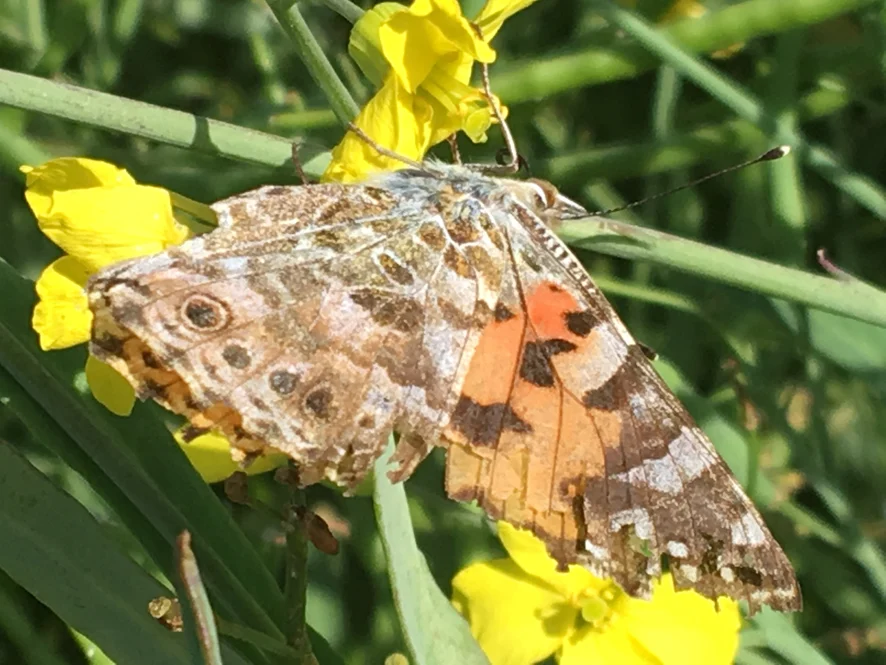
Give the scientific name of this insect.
Vanessa cardui
